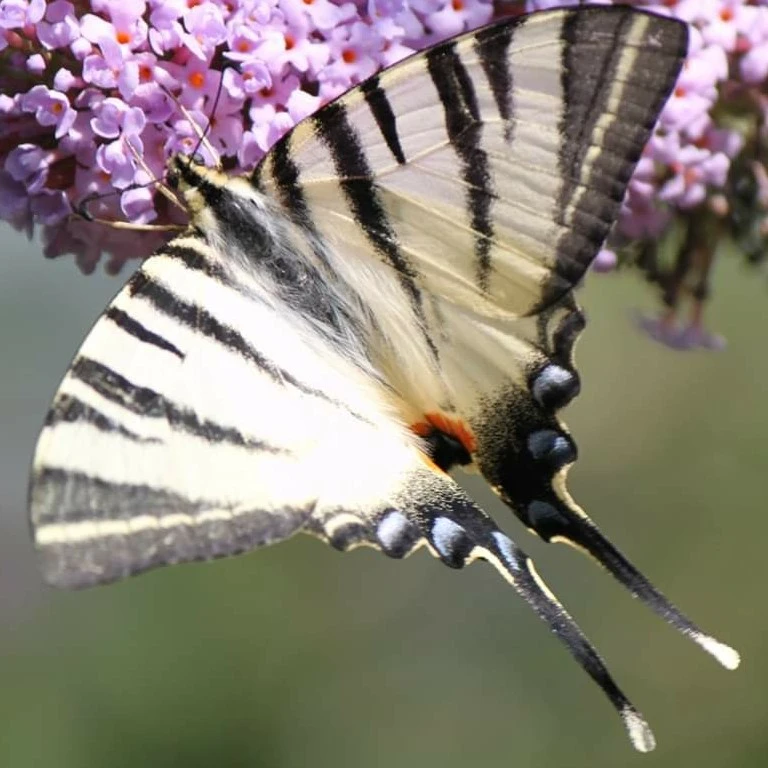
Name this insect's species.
Iphiclides podalirius
